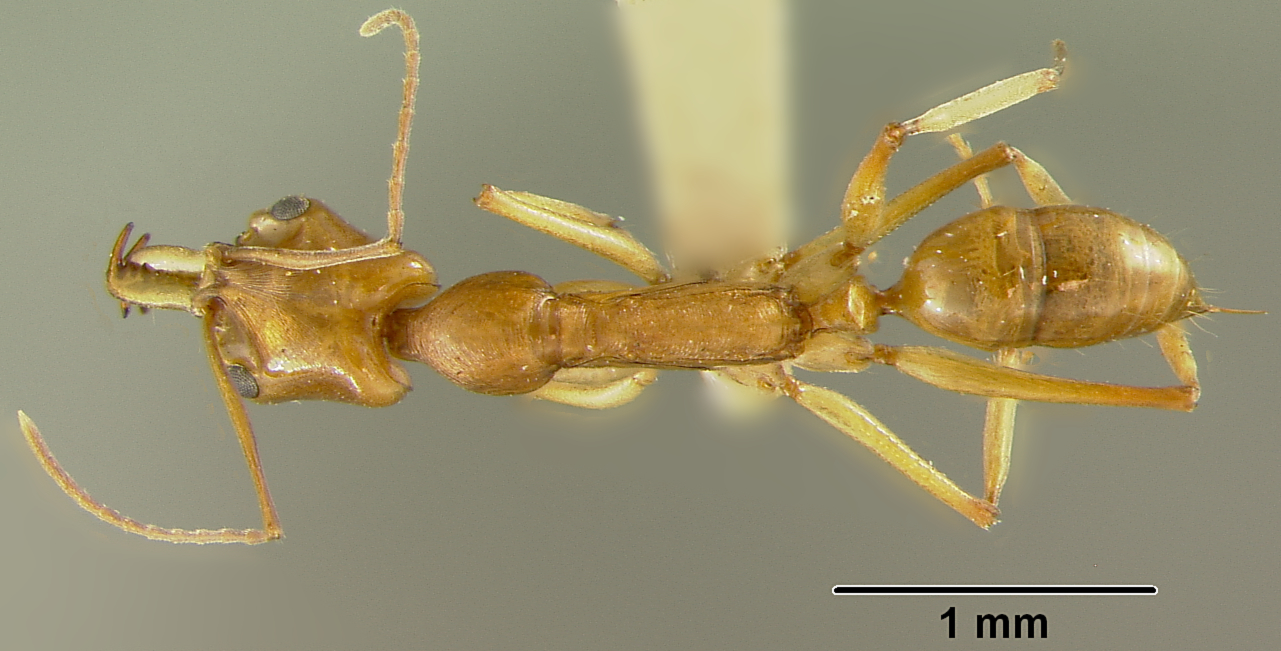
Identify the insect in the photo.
Anochetus haytianus
